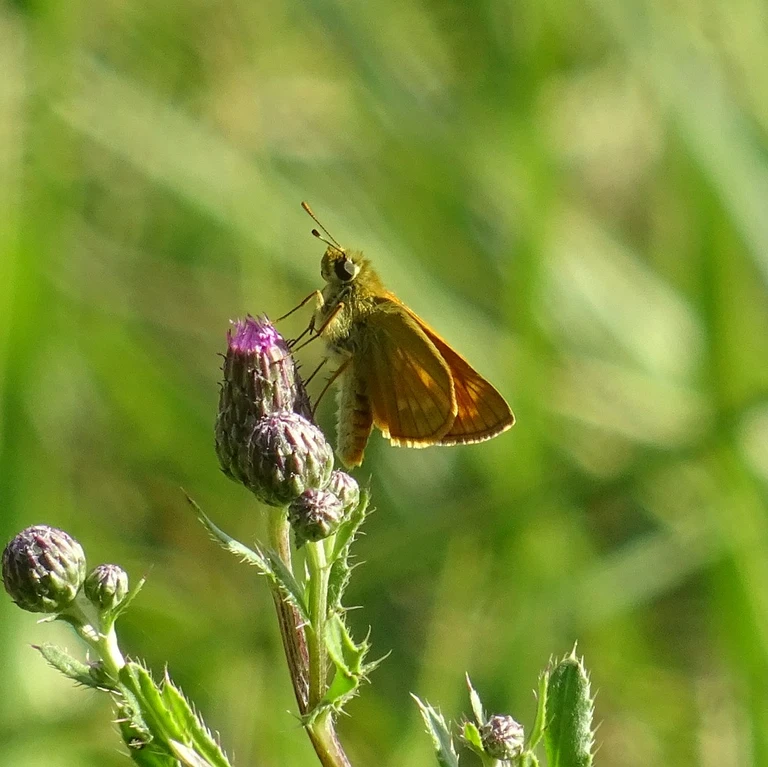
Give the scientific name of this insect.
Ochlodes sylvanus (also Ochlodes venata)
